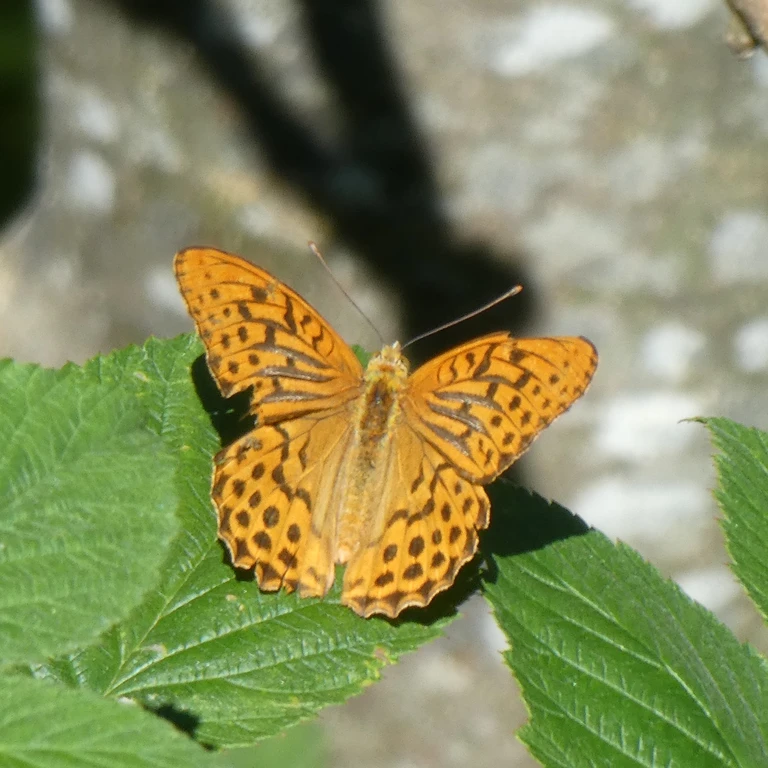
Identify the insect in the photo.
Argynnis paphia
